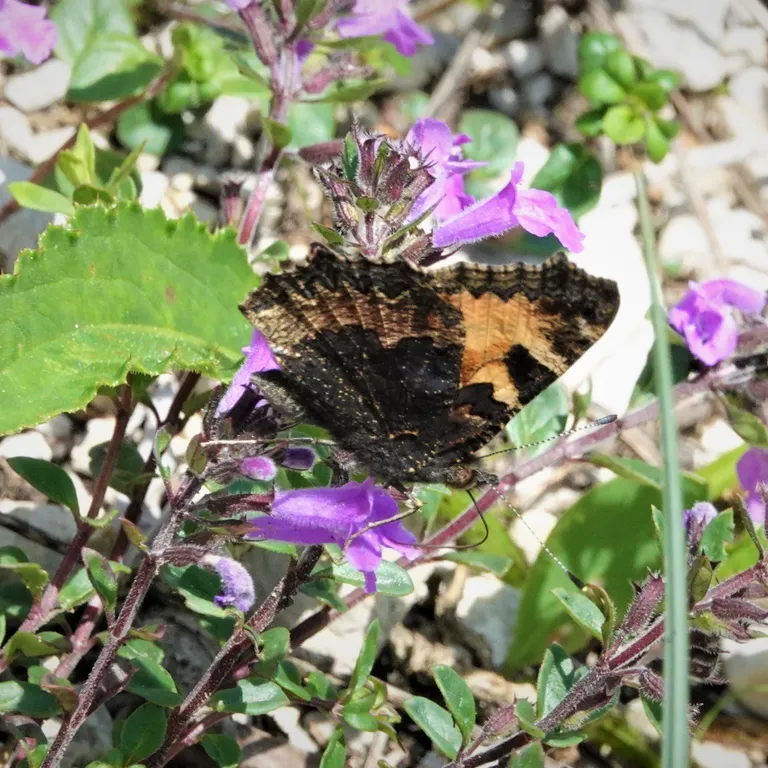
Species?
Aglais urticae
